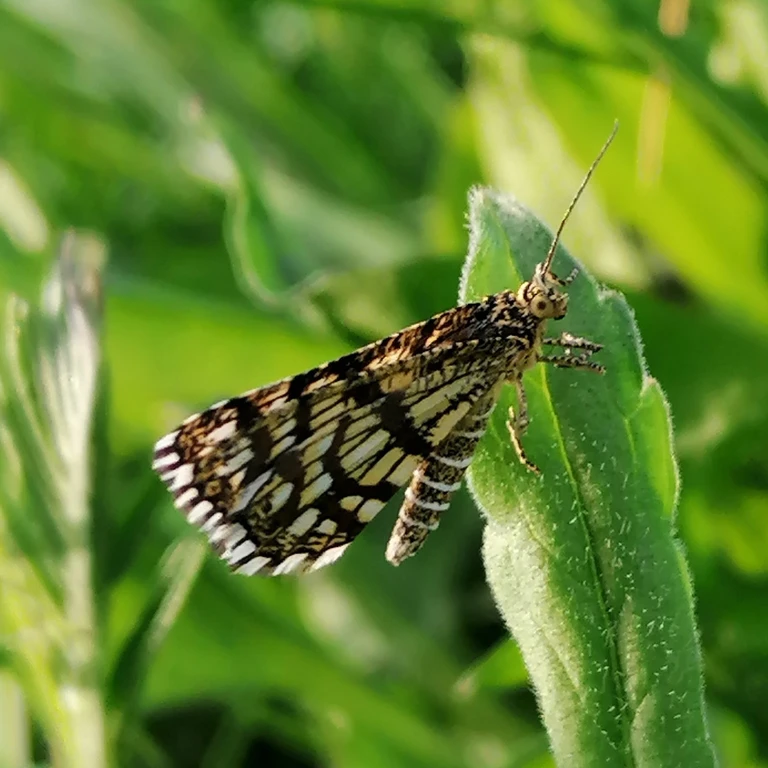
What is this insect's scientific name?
Chiasmia clathrata
